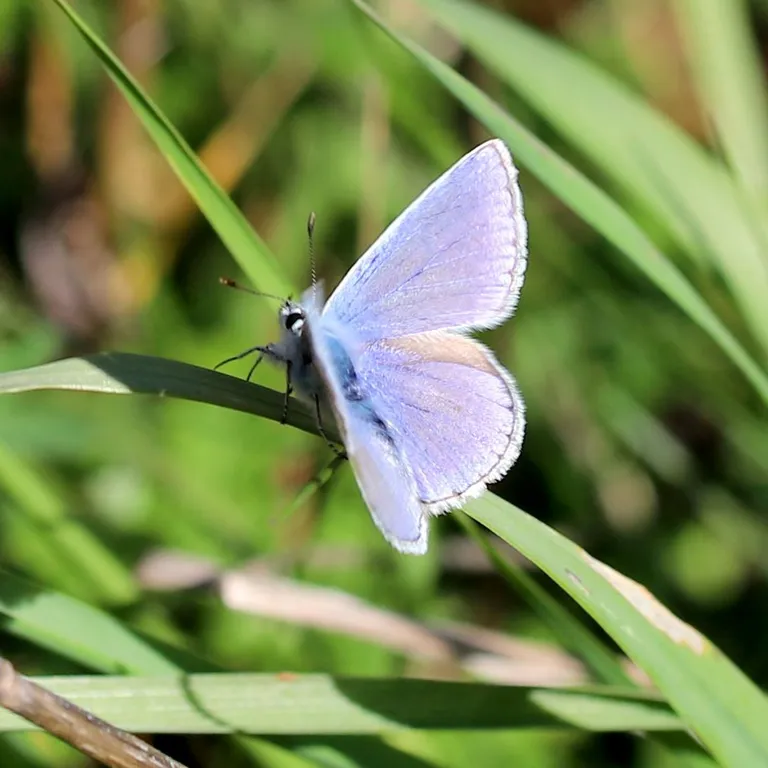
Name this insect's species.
Polyommatus icarus
